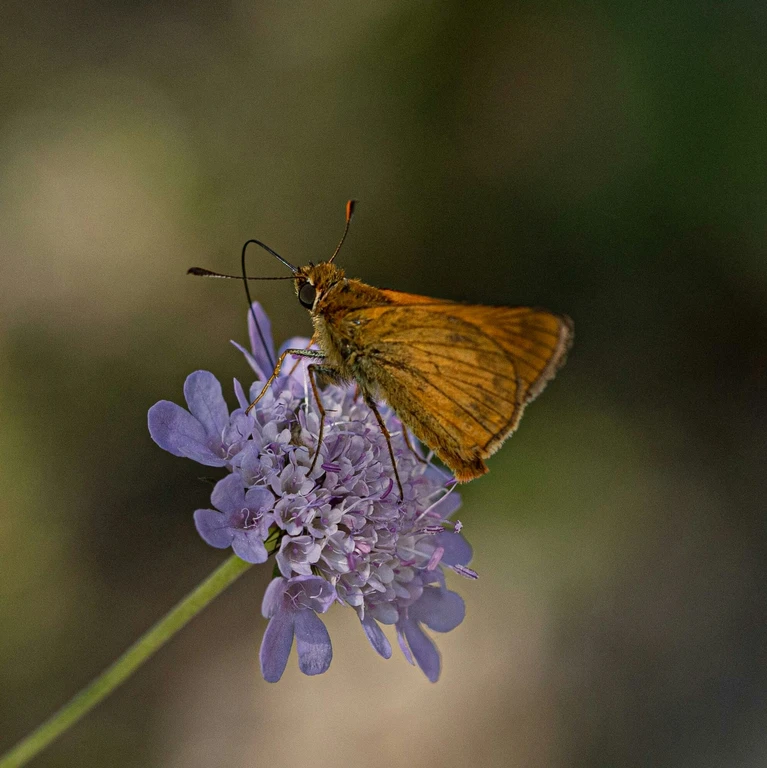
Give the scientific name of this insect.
Ochlodes sylvanus (also Ochlodes venata)
